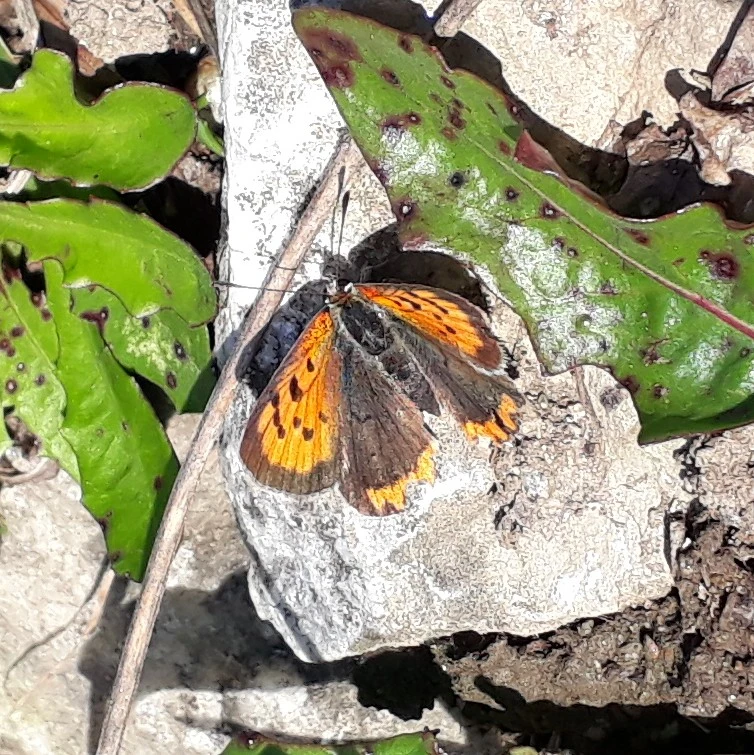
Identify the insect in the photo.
Lycaena phlaeas
